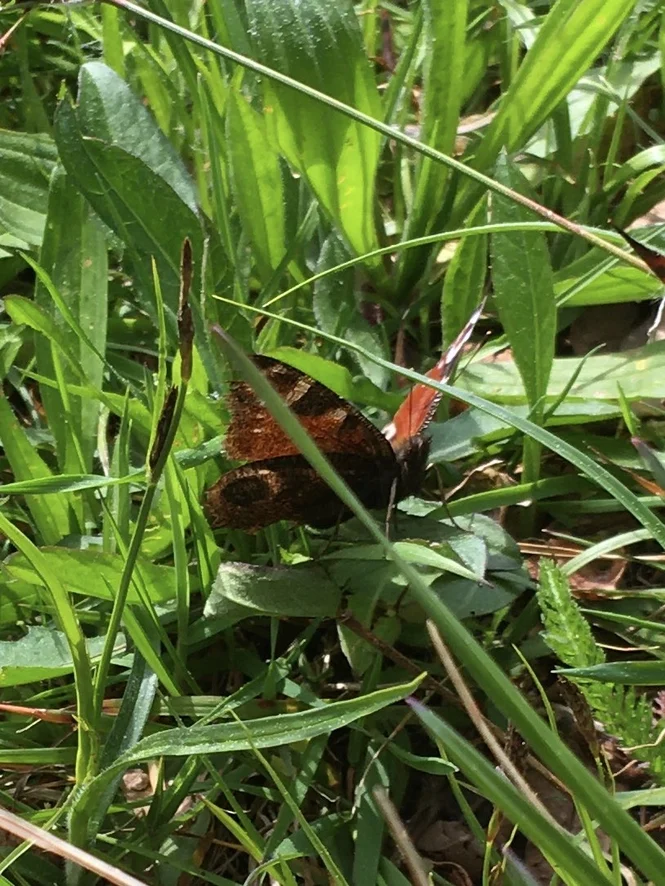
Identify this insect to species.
Aglais io
